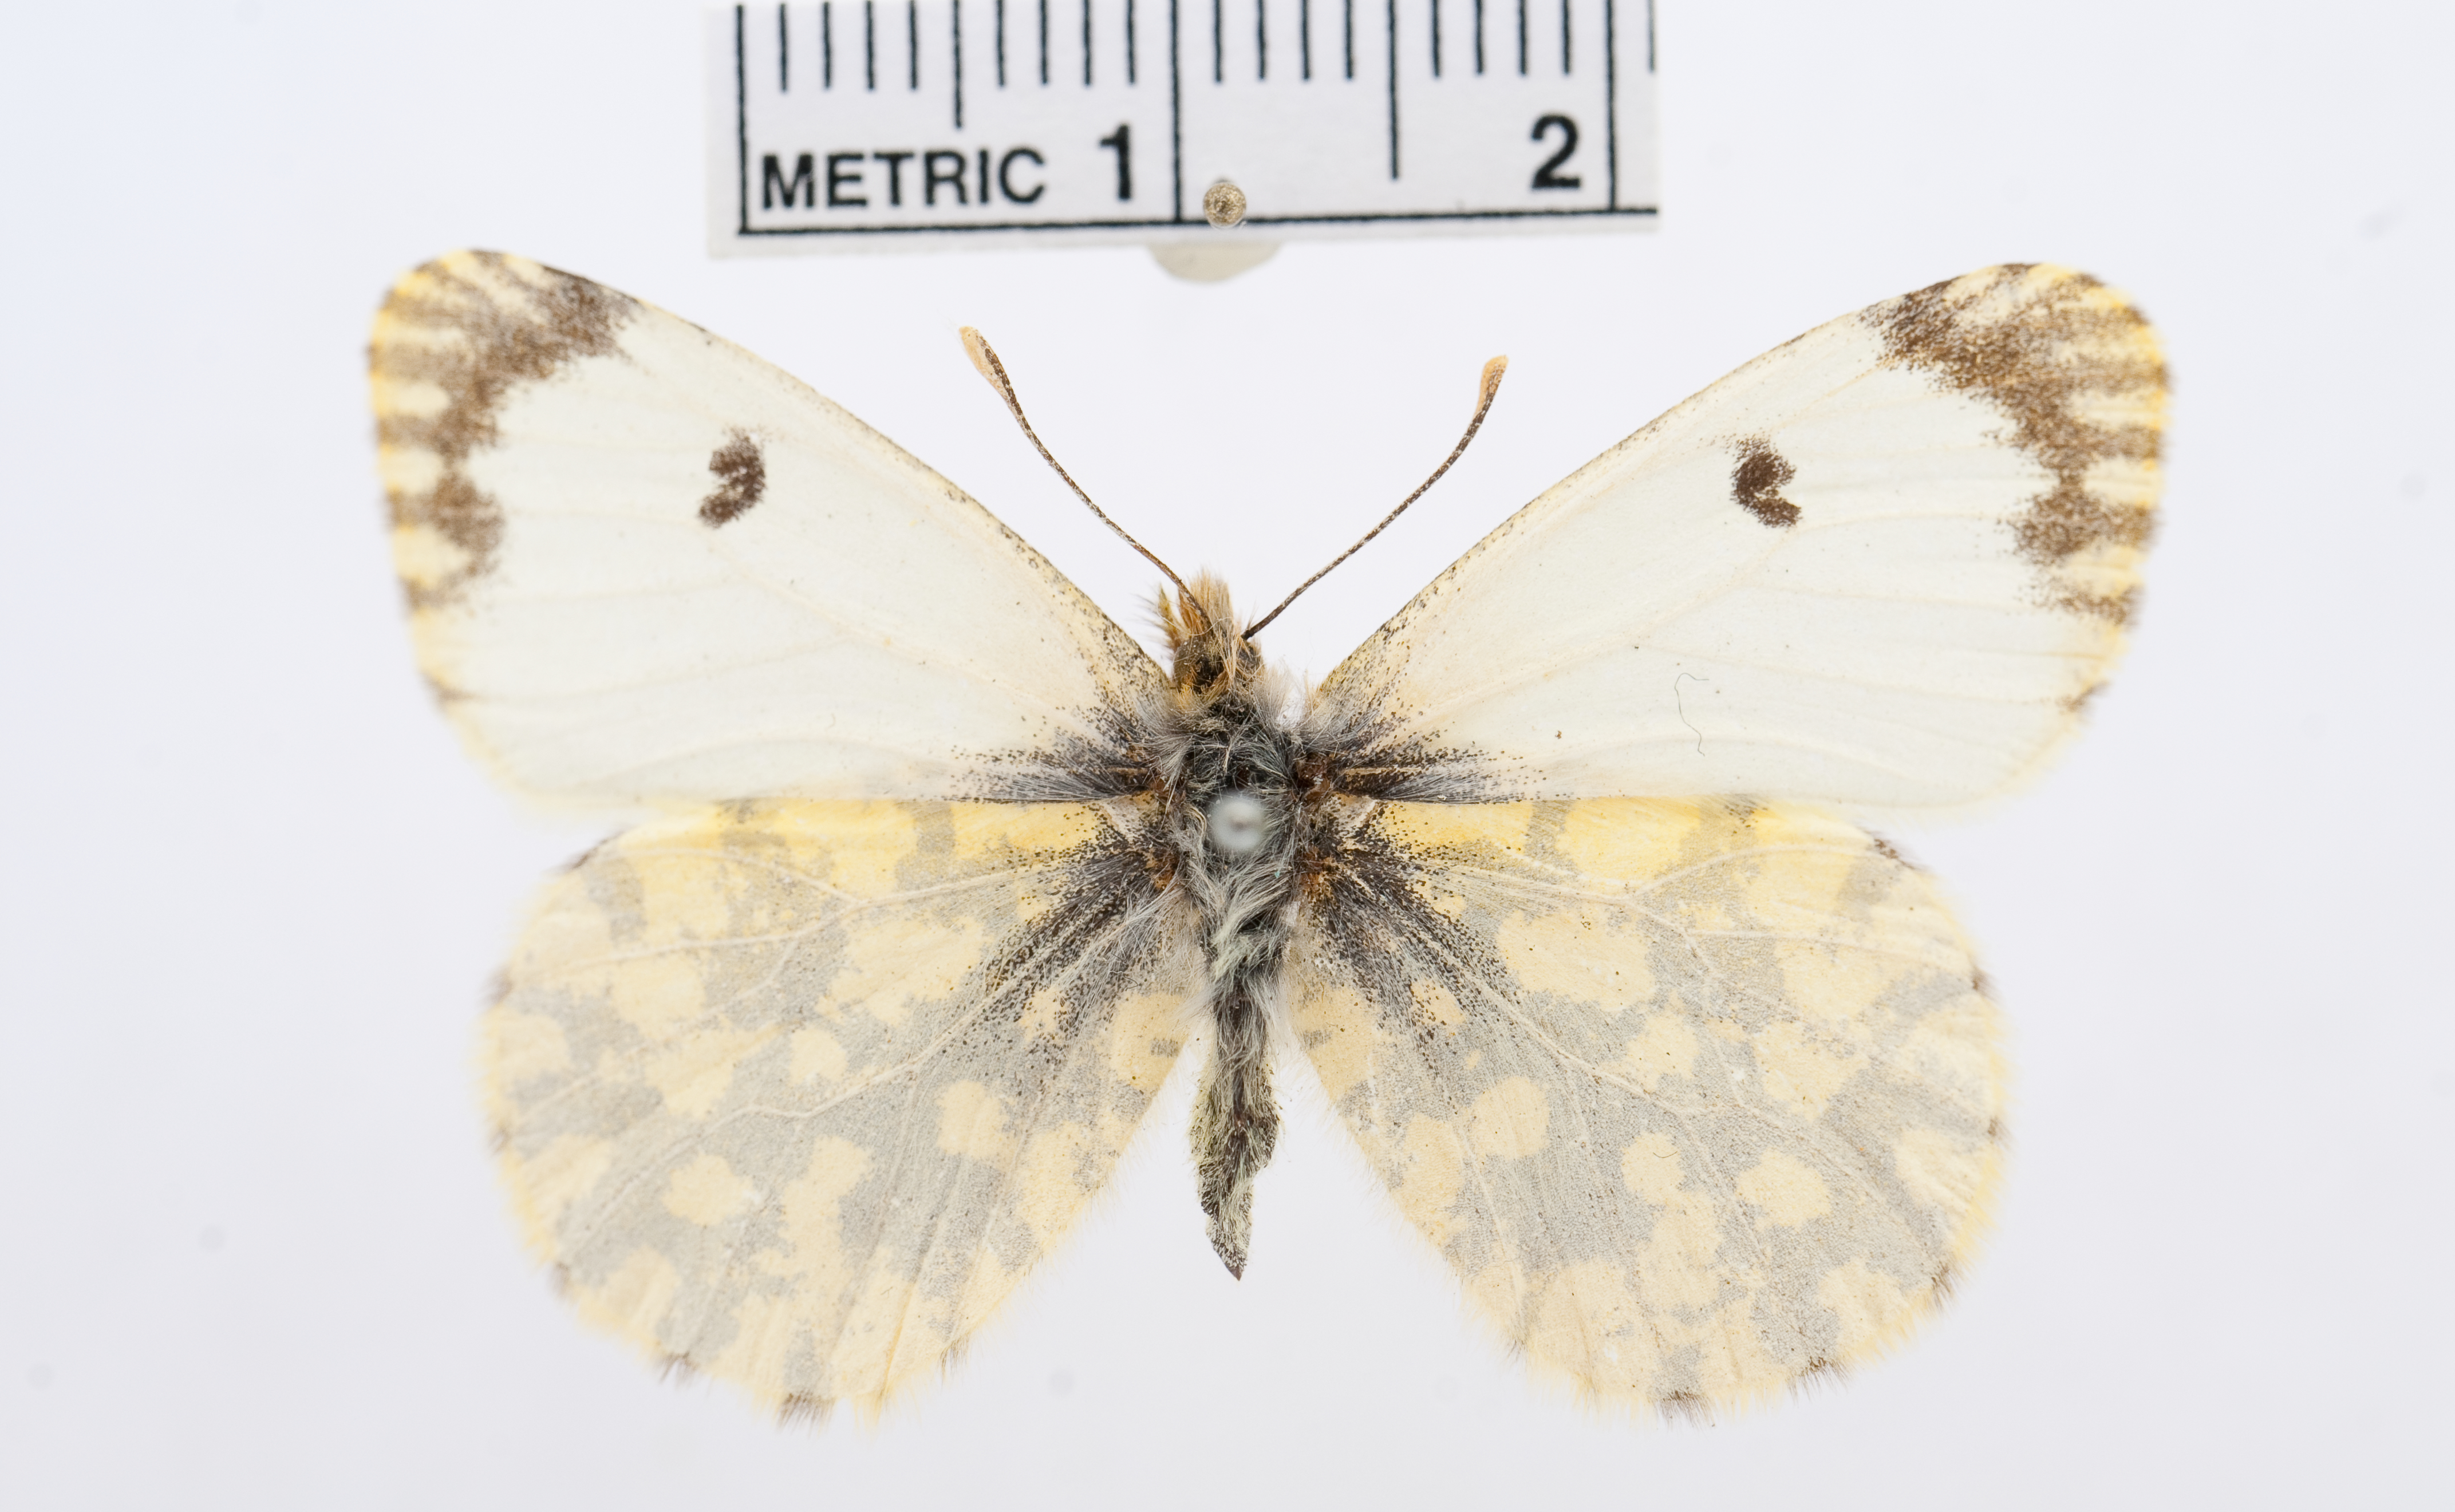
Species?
Anthocharis damone
